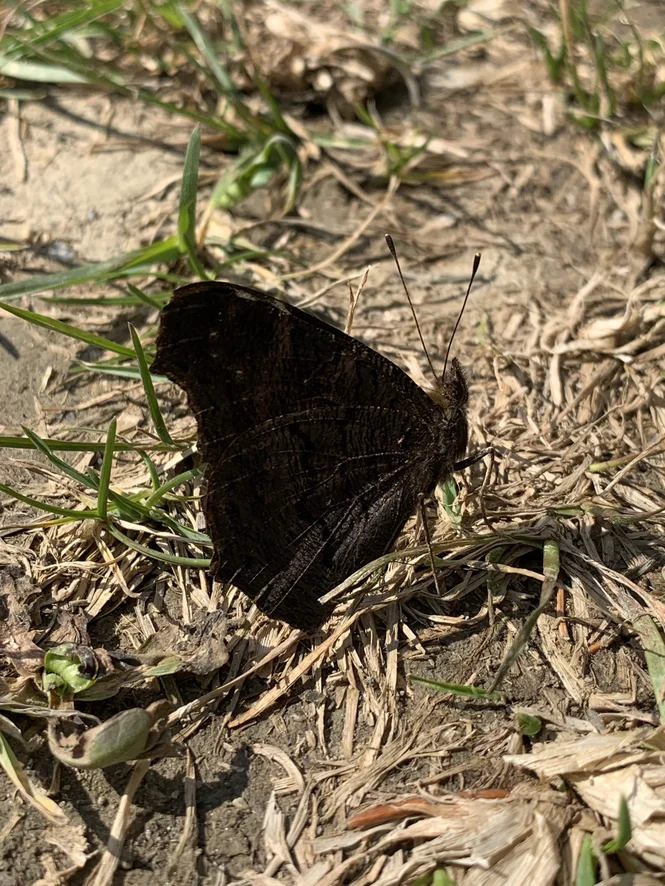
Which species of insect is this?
Aglais io
